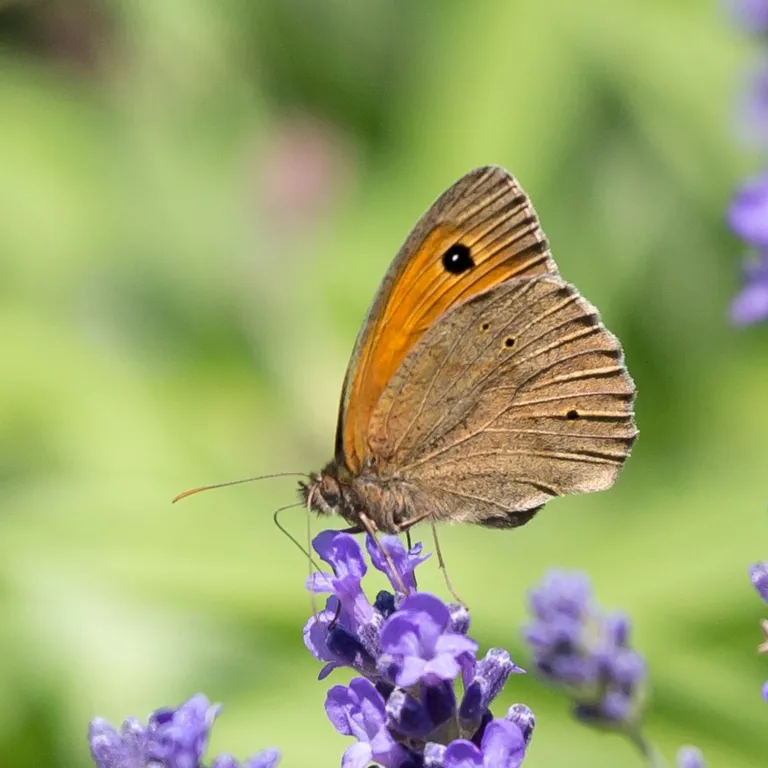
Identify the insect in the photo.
Maniola jurtina
